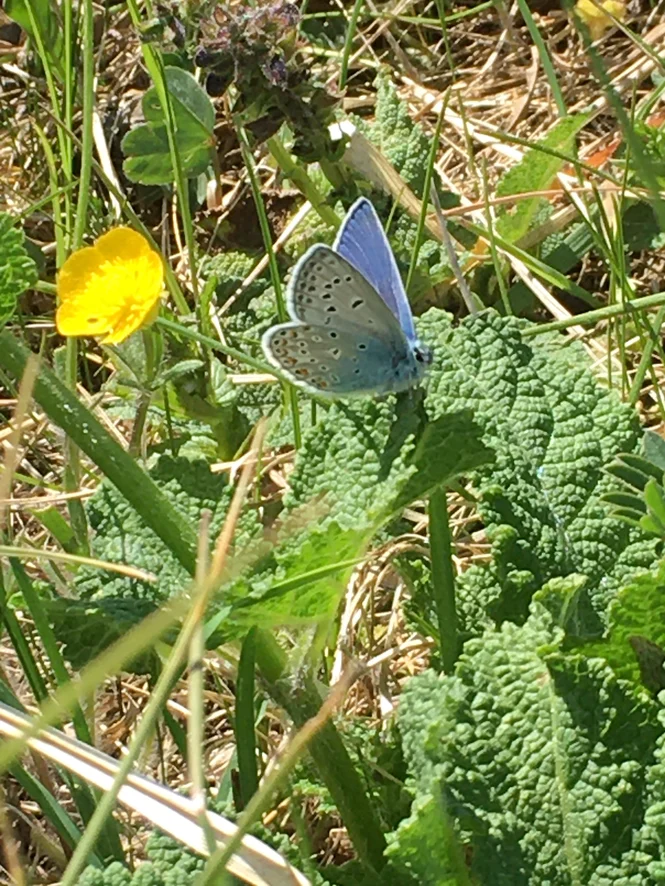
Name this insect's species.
Polyommatus icarus
